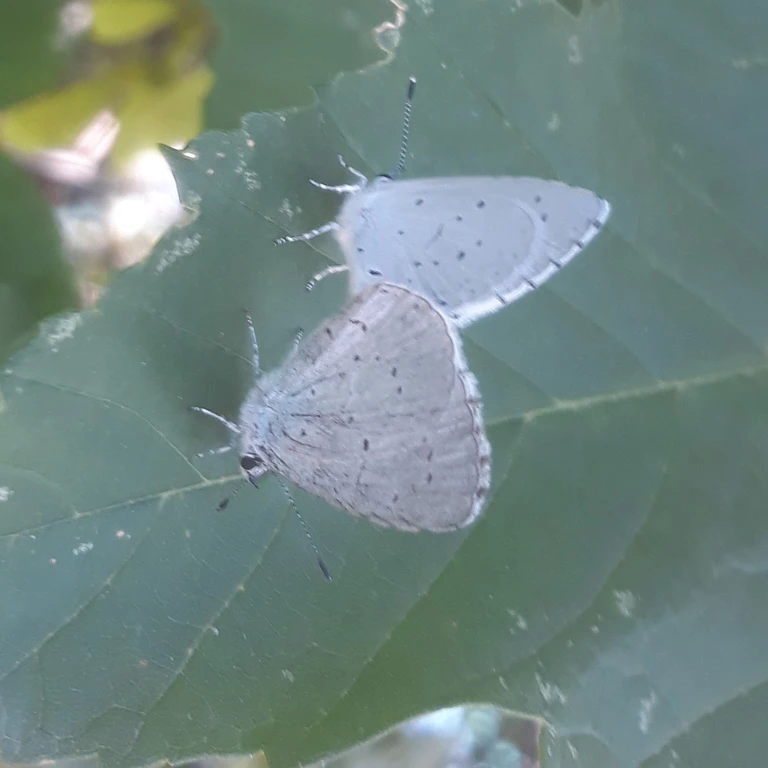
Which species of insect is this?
Celastrina argiolus
